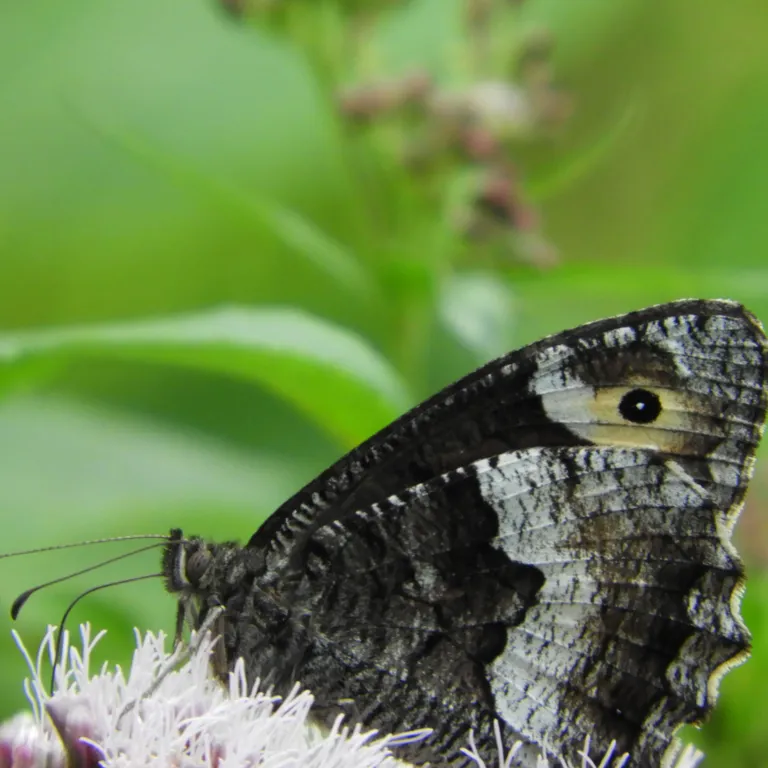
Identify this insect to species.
Hipparchia alcyone
